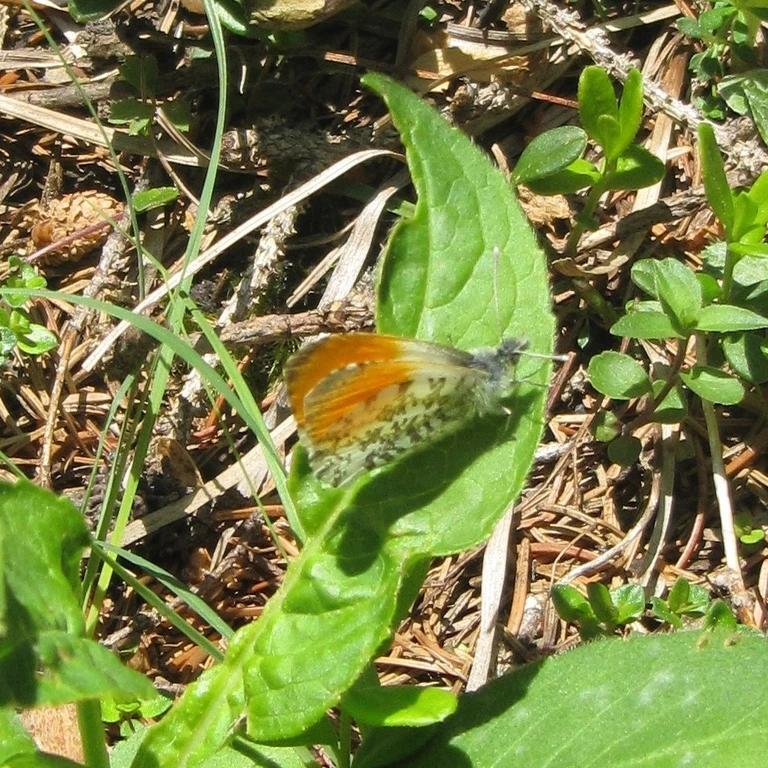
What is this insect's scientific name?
Anthocharis cardamines
